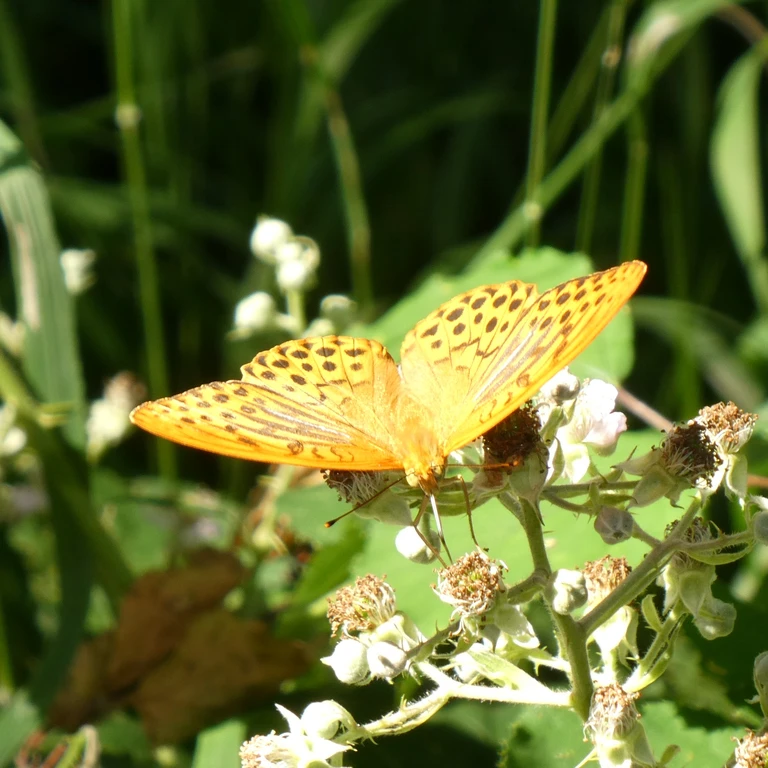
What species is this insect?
Argynnis paphia
